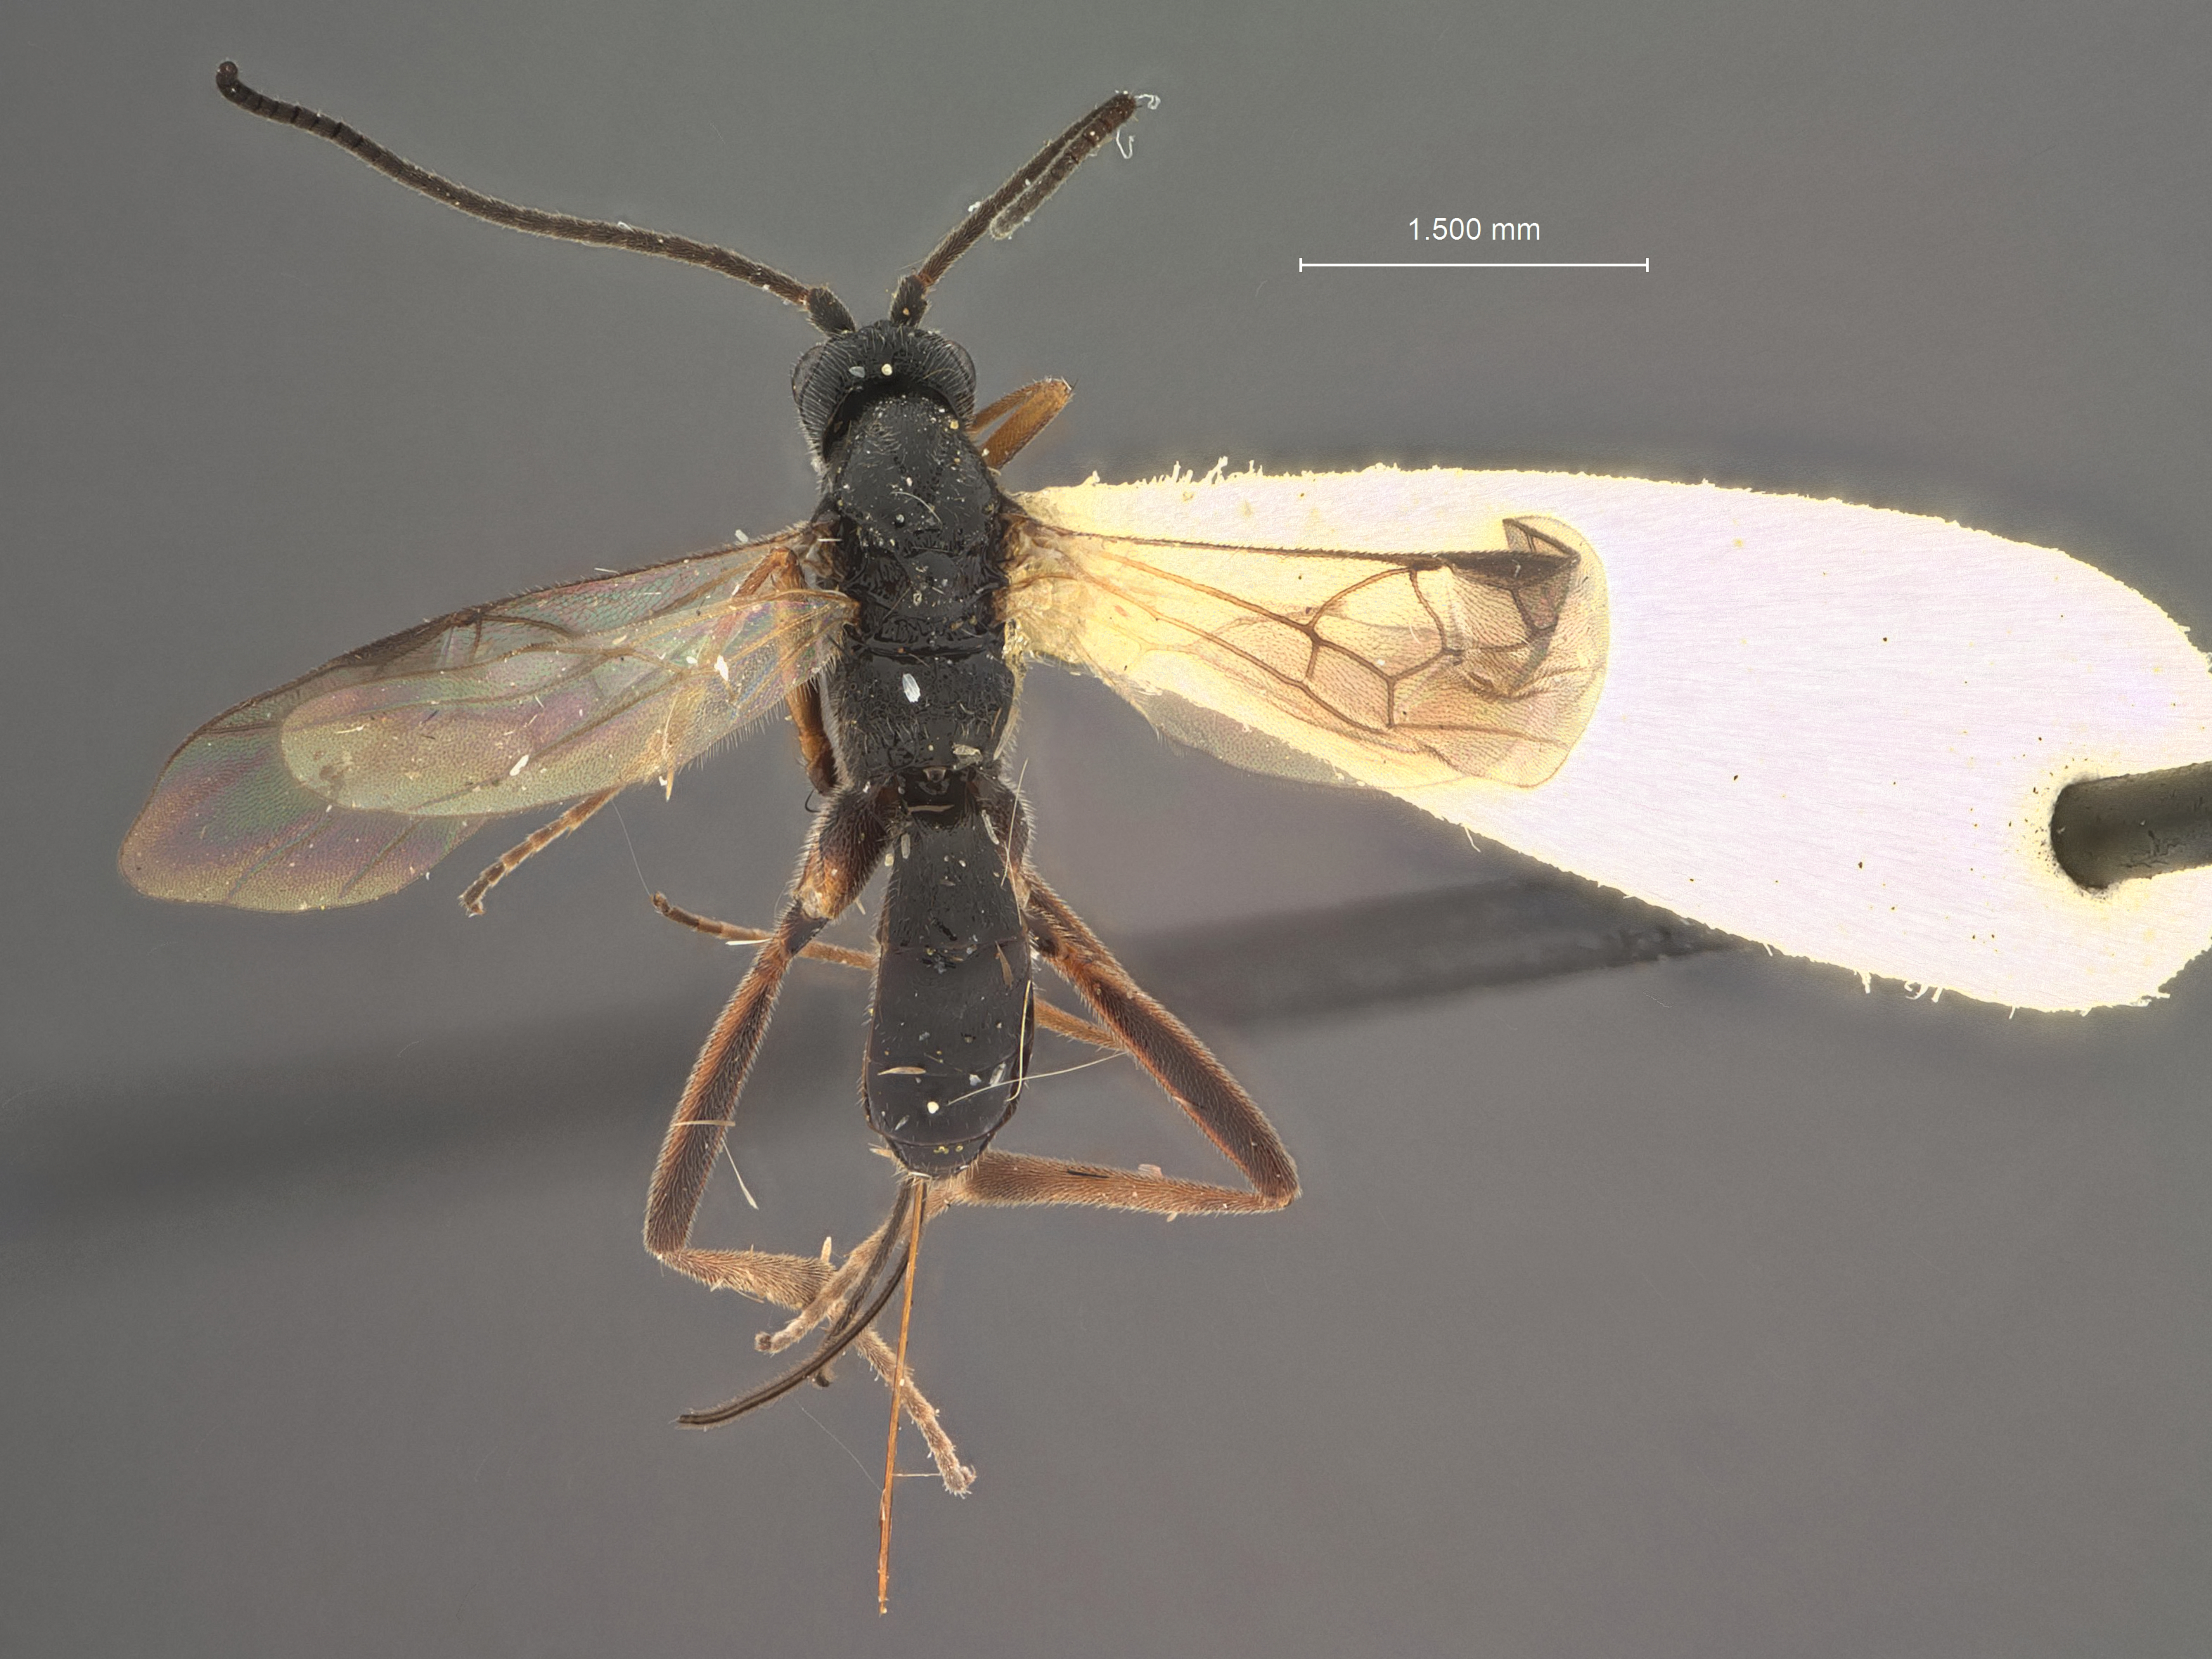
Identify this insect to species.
Orgilus cristatus
